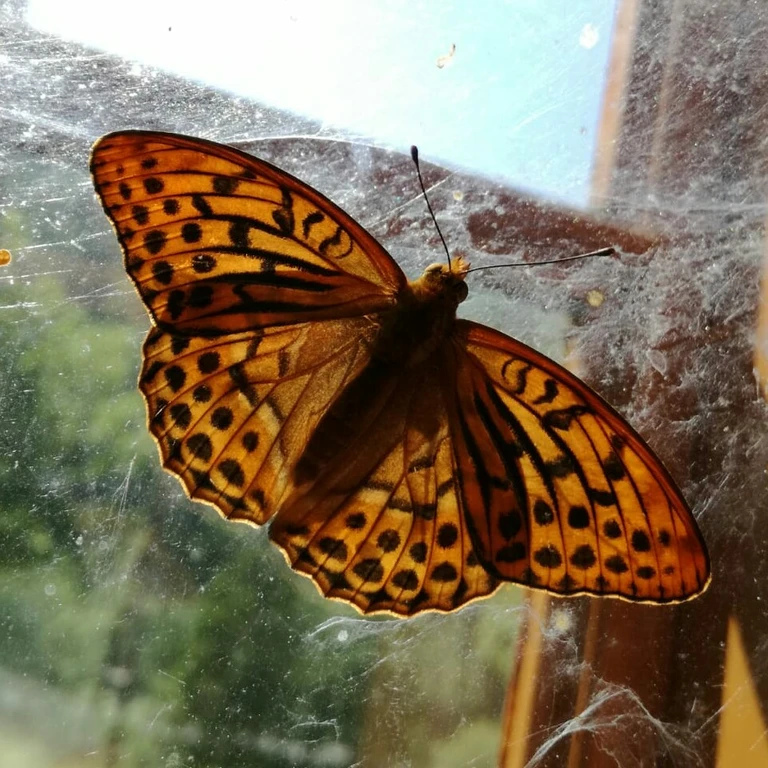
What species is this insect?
Argynnis paphia
